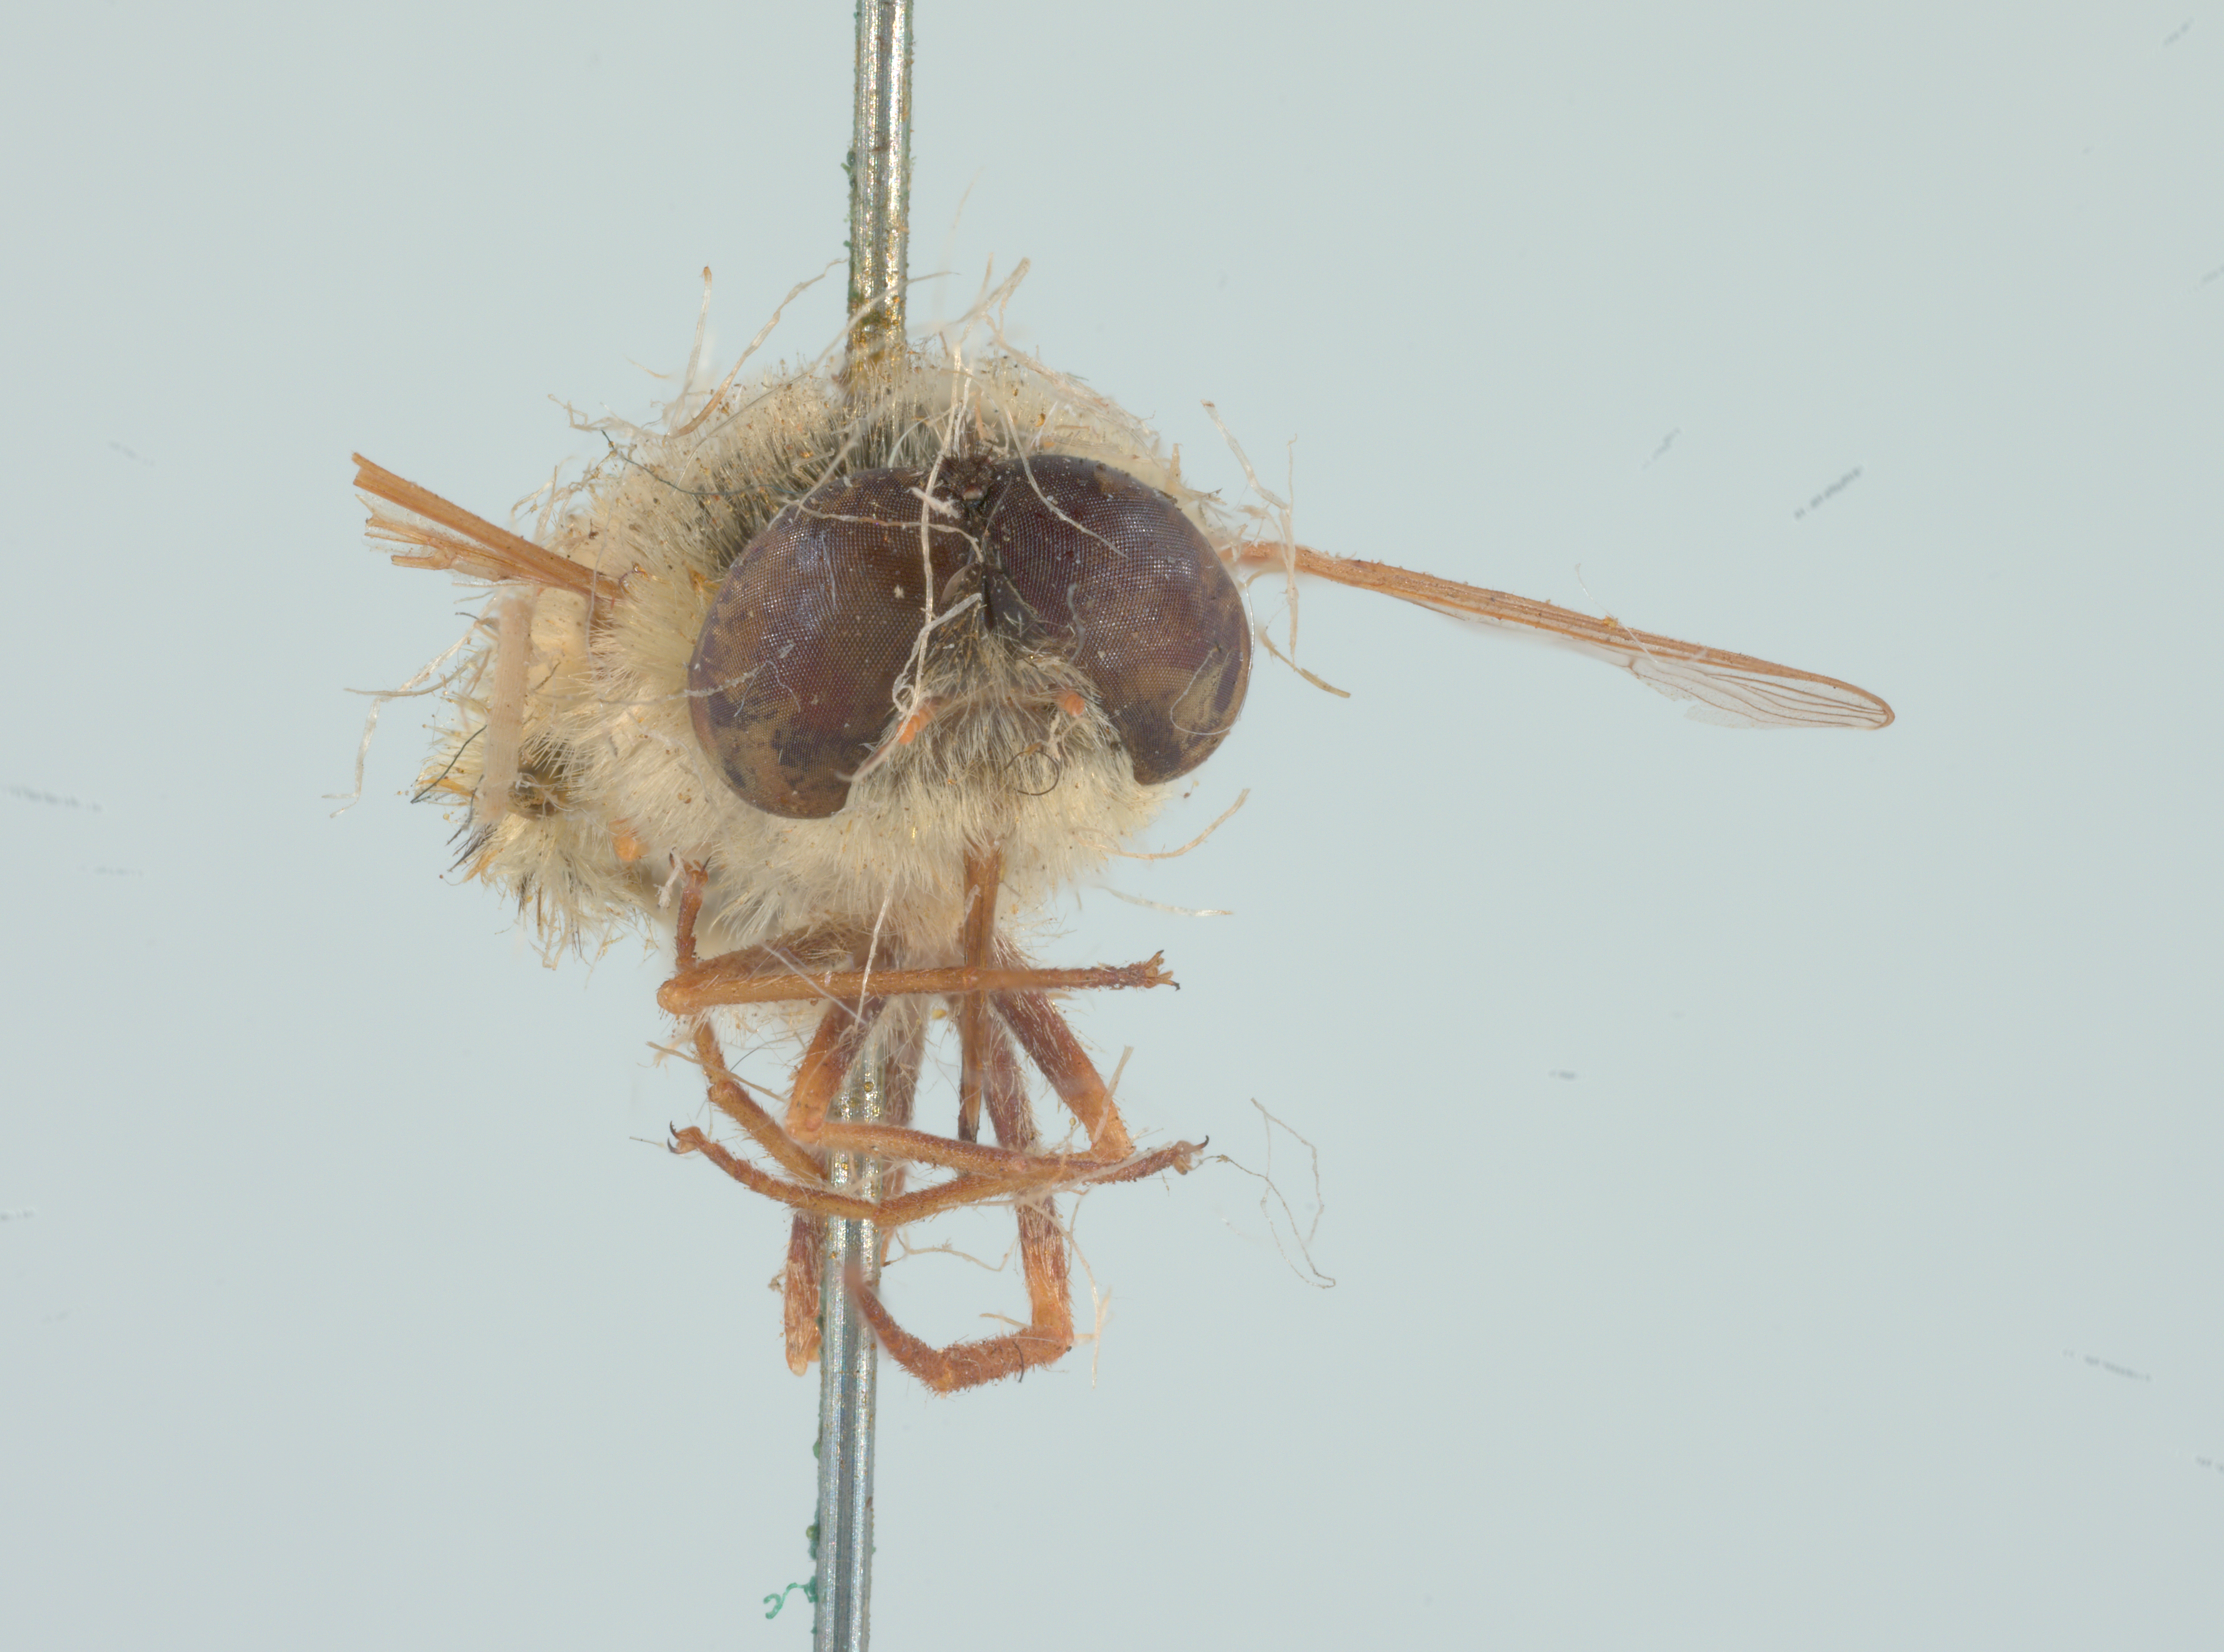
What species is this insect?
Neorhynchocephalus sackenii
